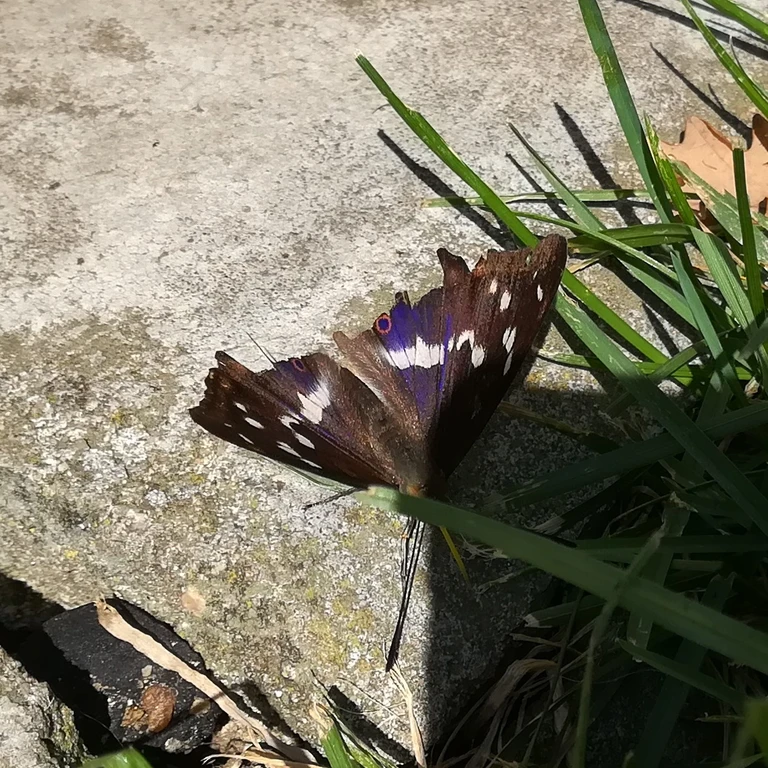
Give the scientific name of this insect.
Apatura iris
